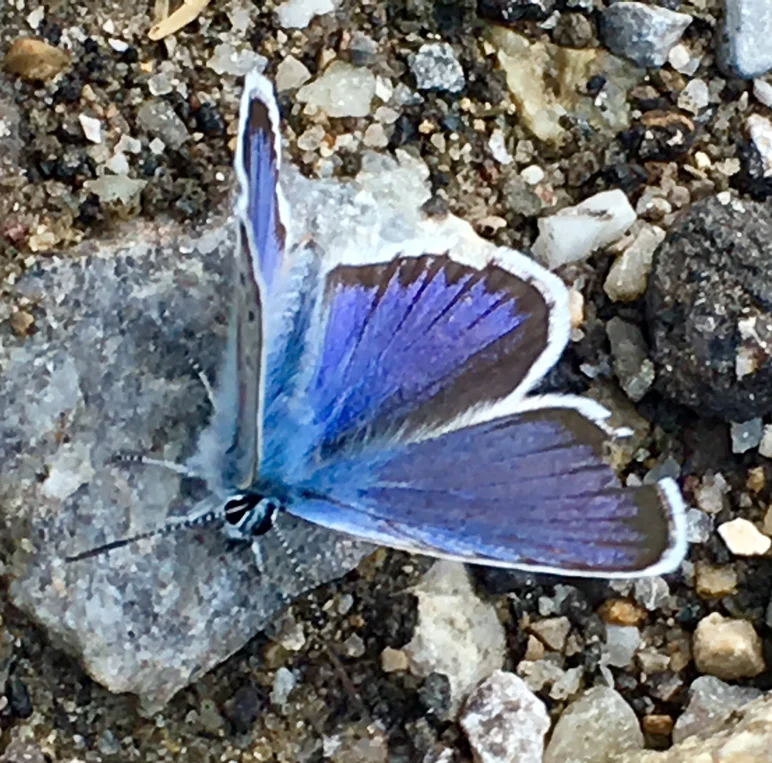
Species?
Plebejus argus
